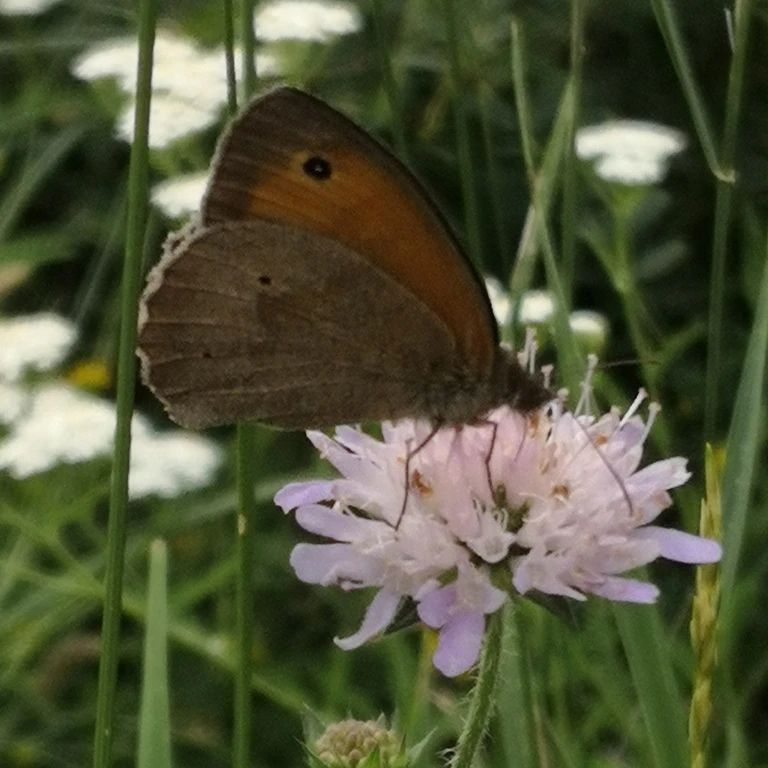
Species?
Maniola jurtina
